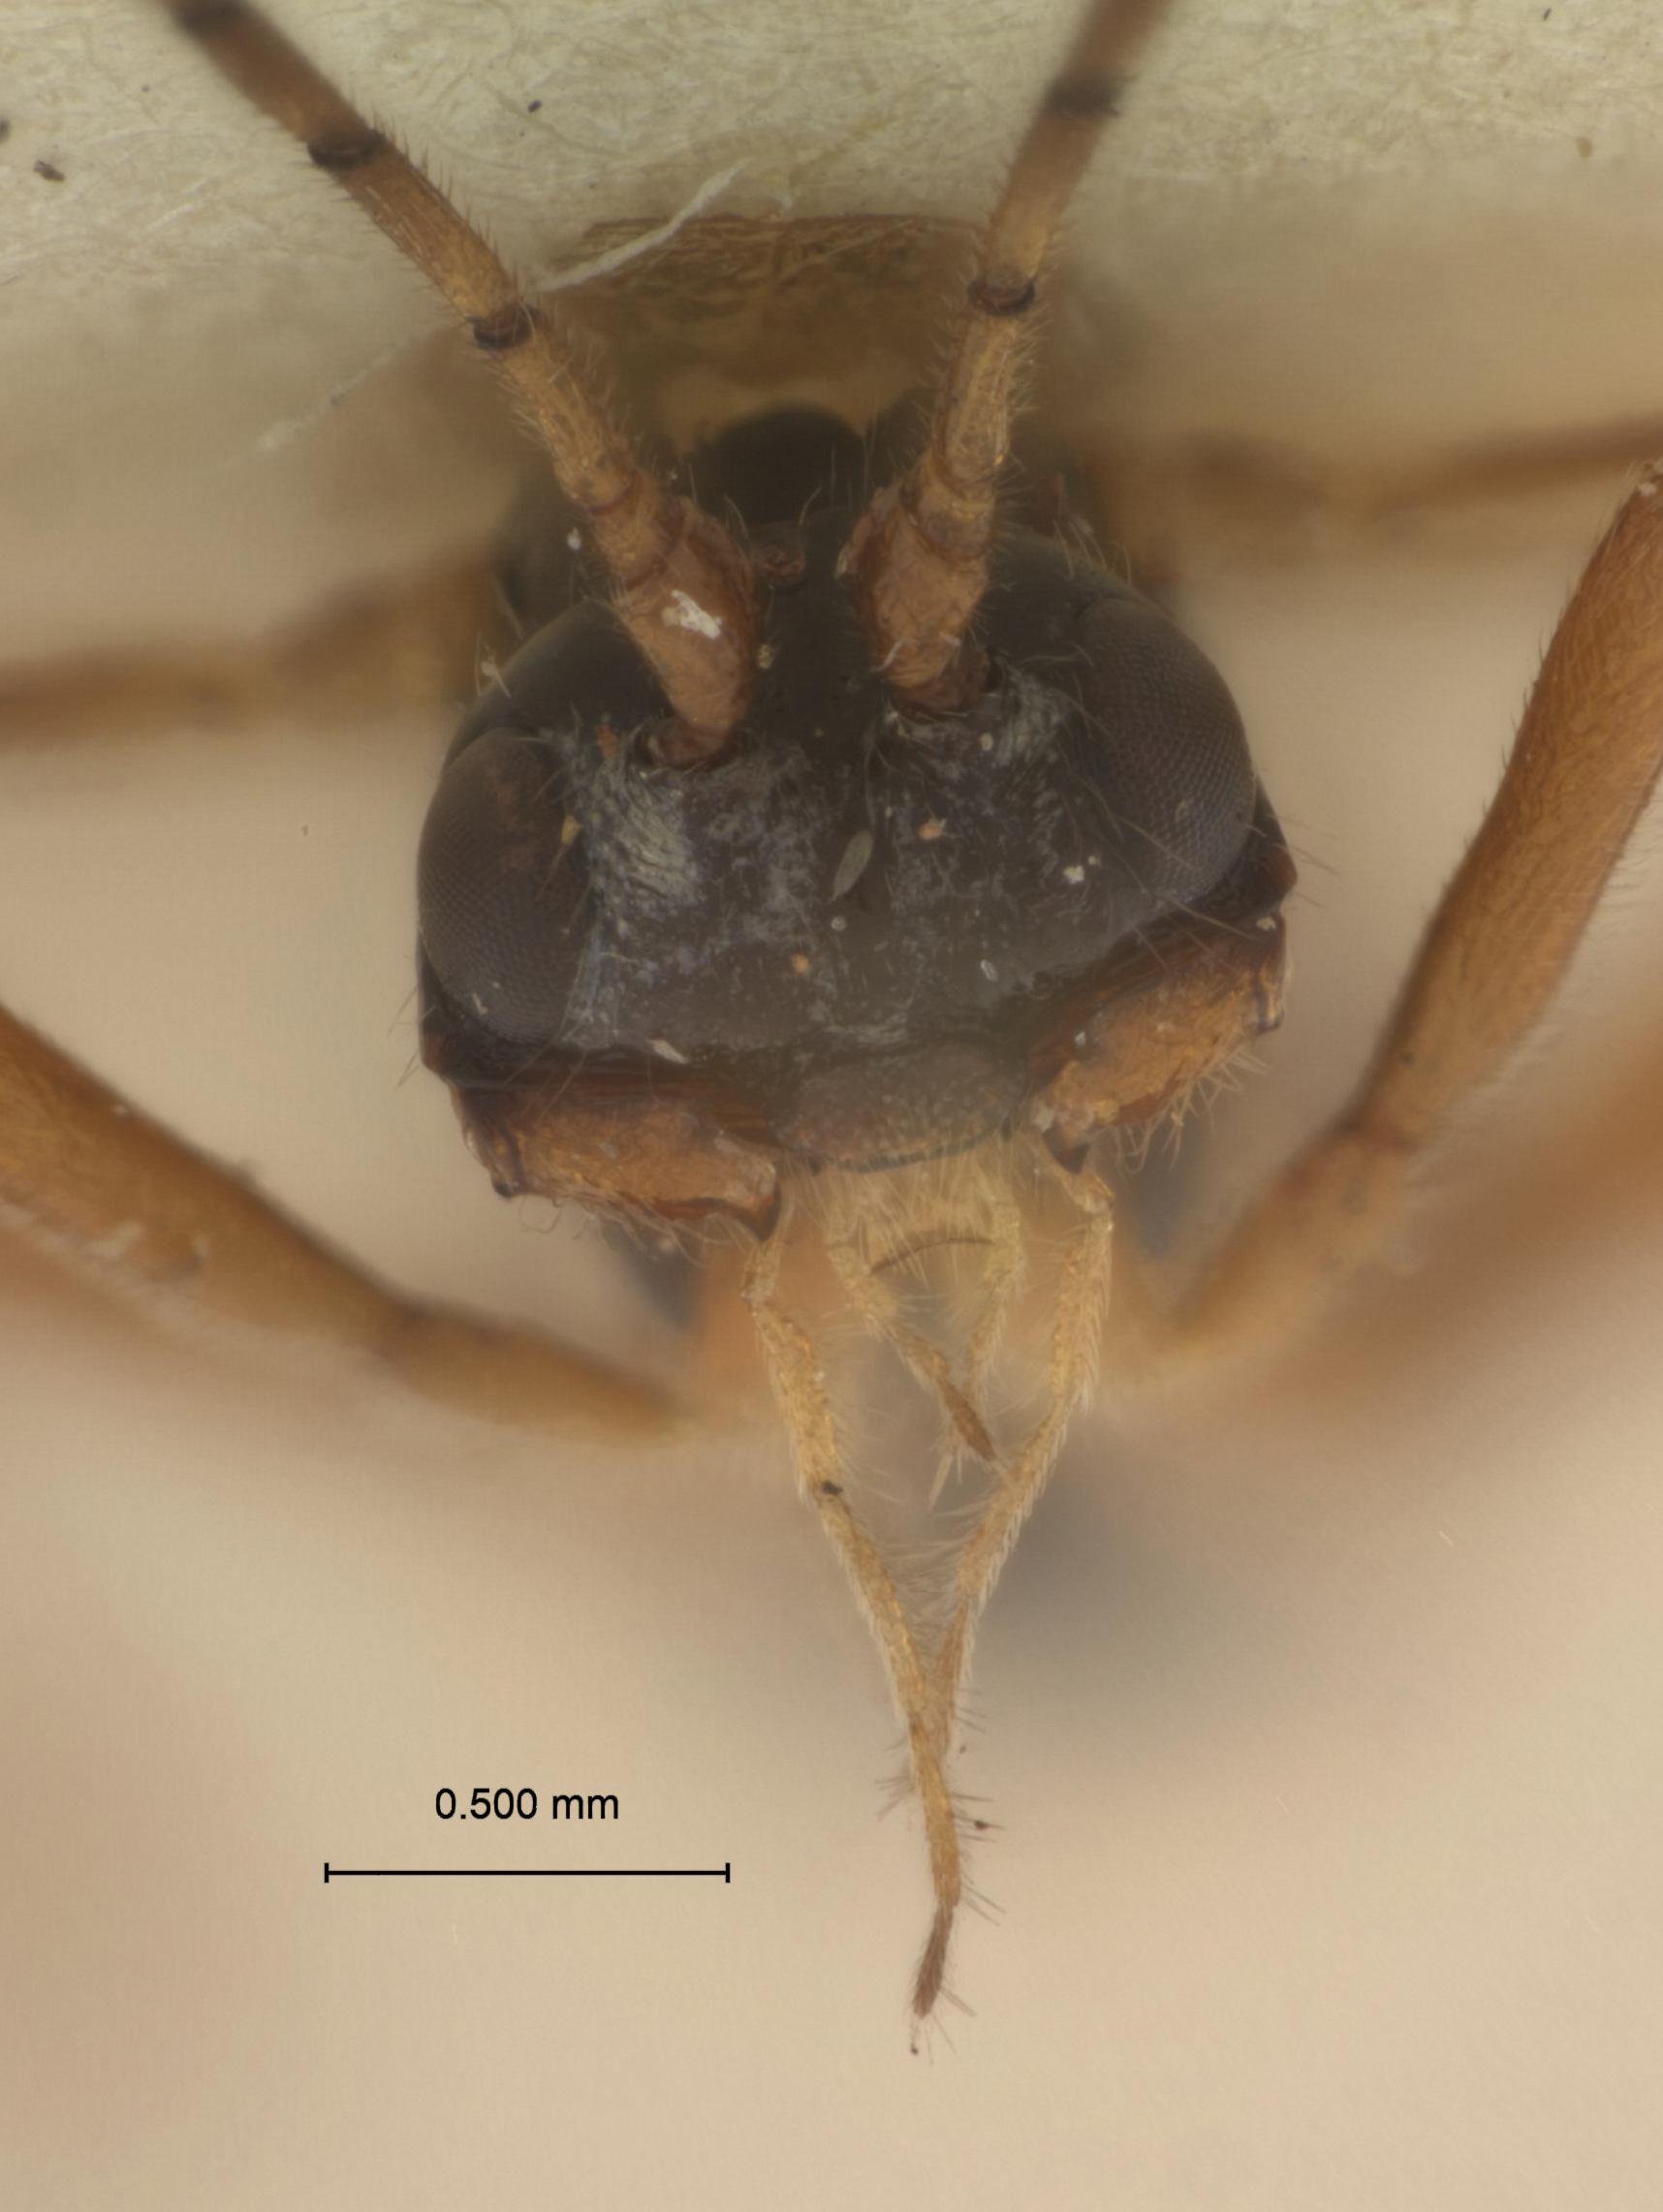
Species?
Phaenocarpa notabilis
